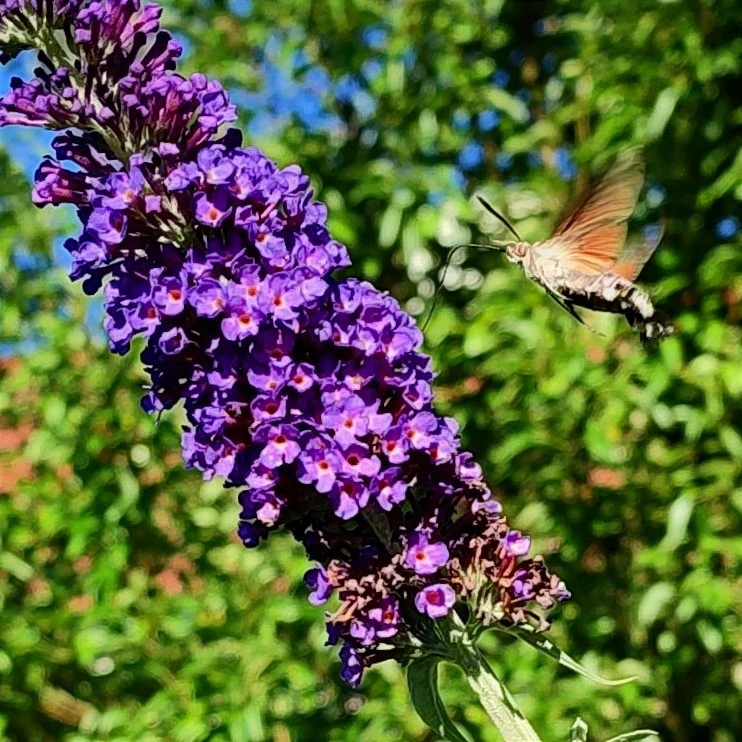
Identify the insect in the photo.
Macroglossum stellatarum
